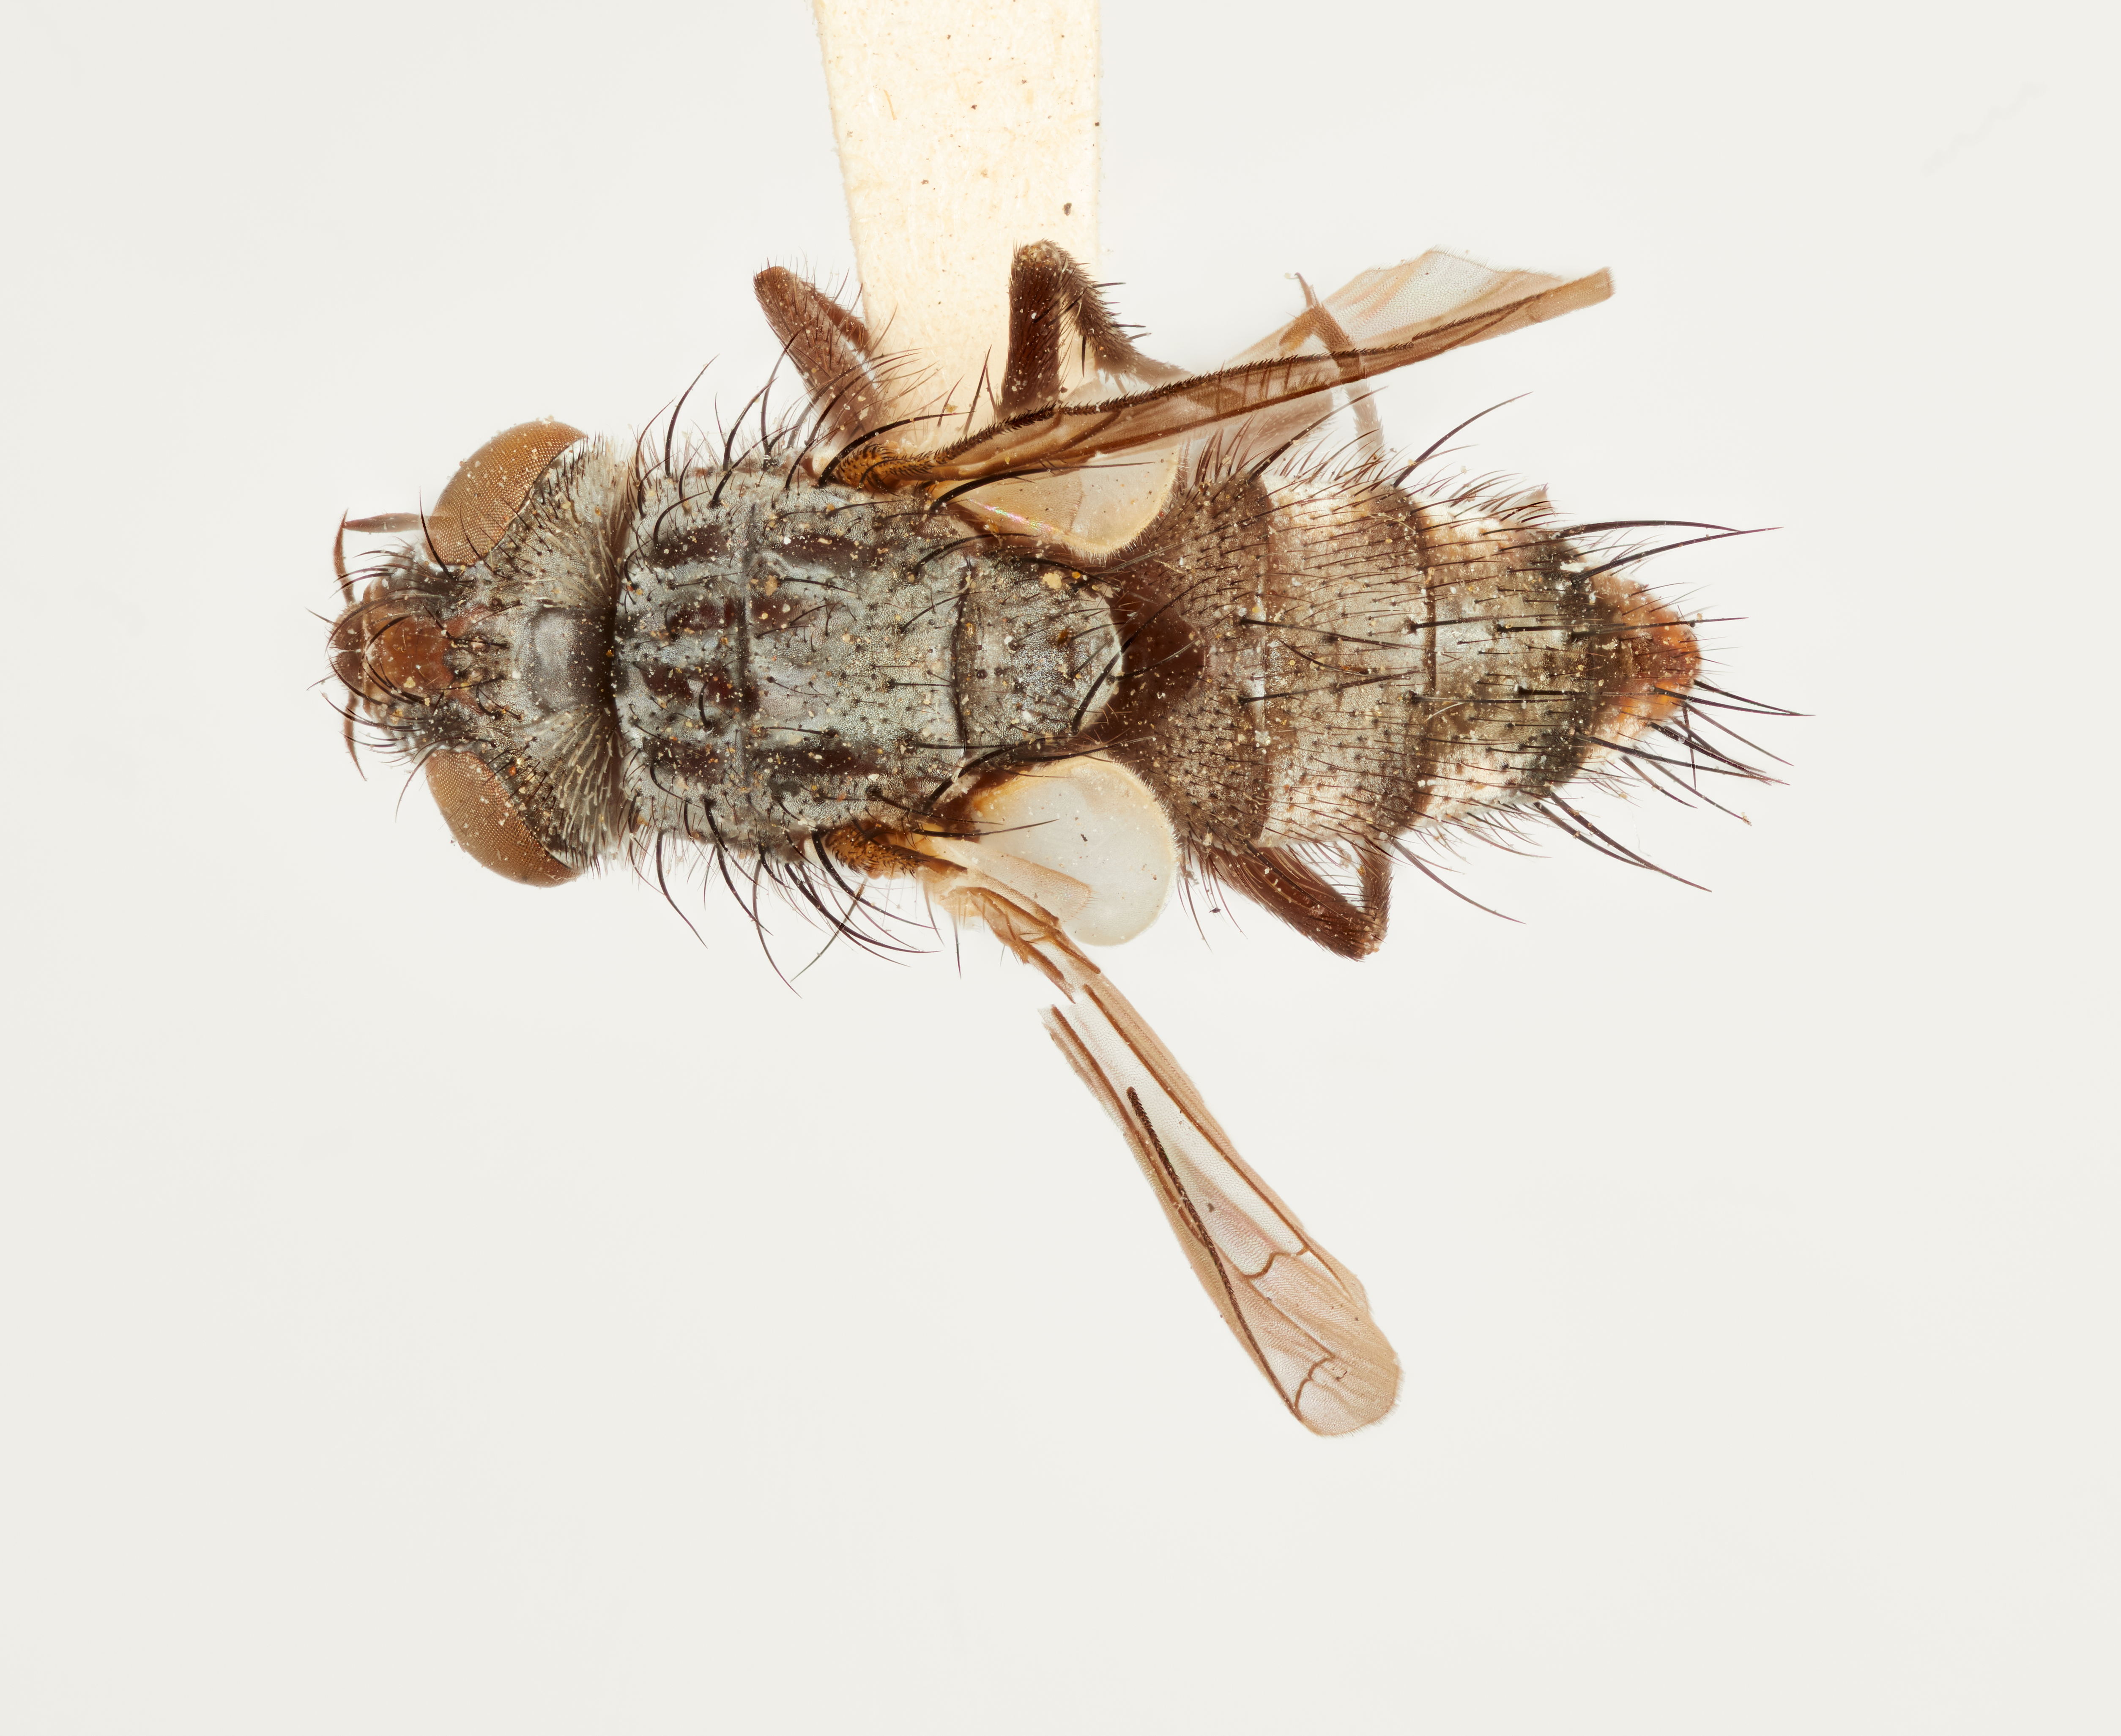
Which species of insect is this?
Isoglossa hastata
